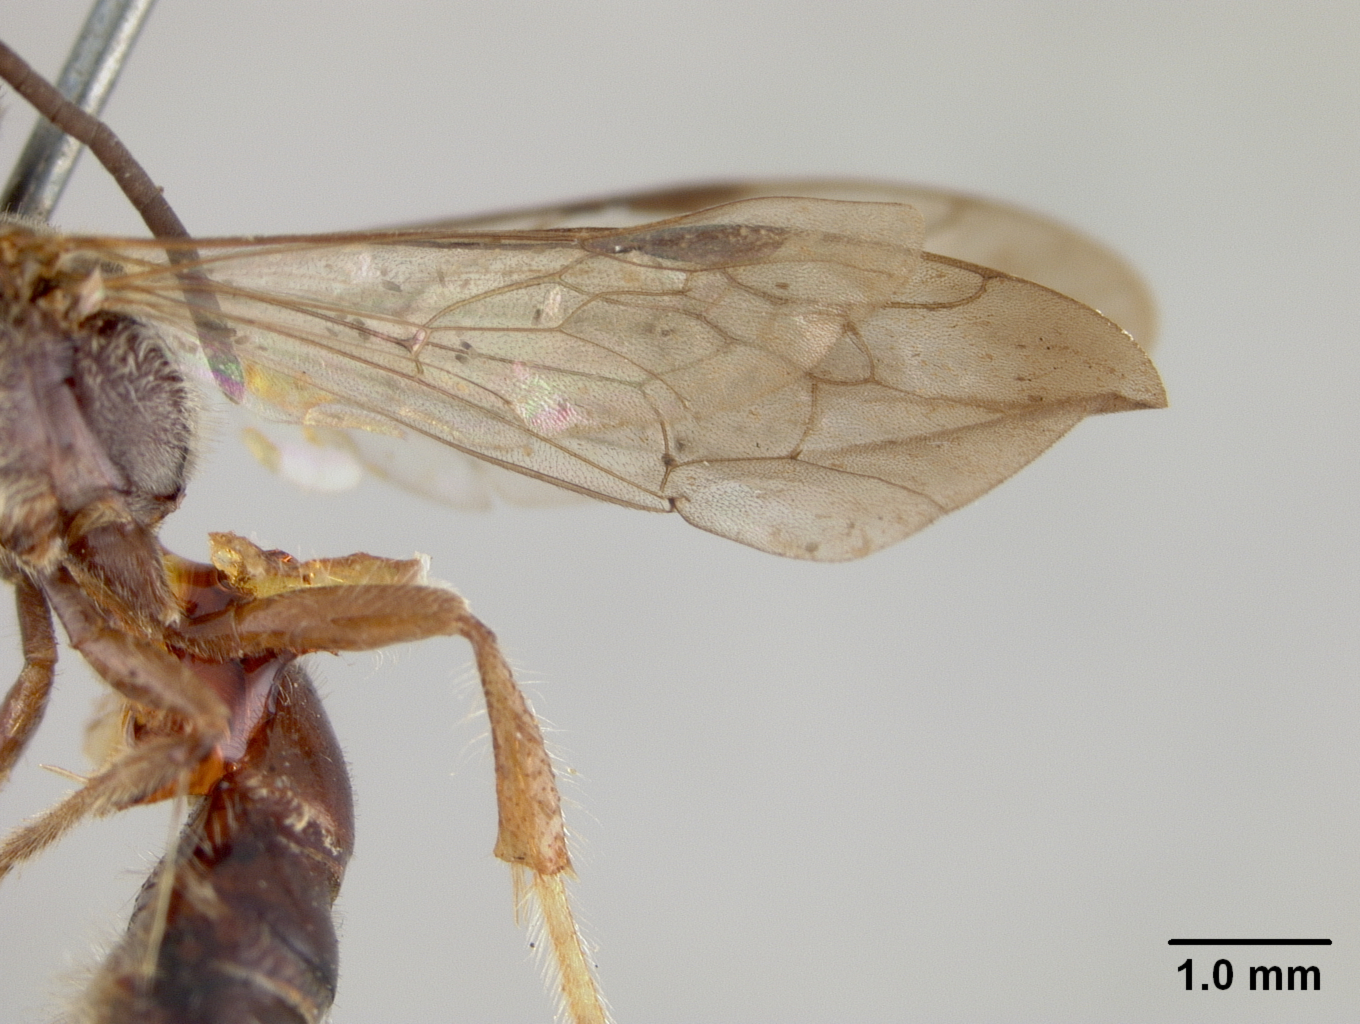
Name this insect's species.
Nomia levicauda
